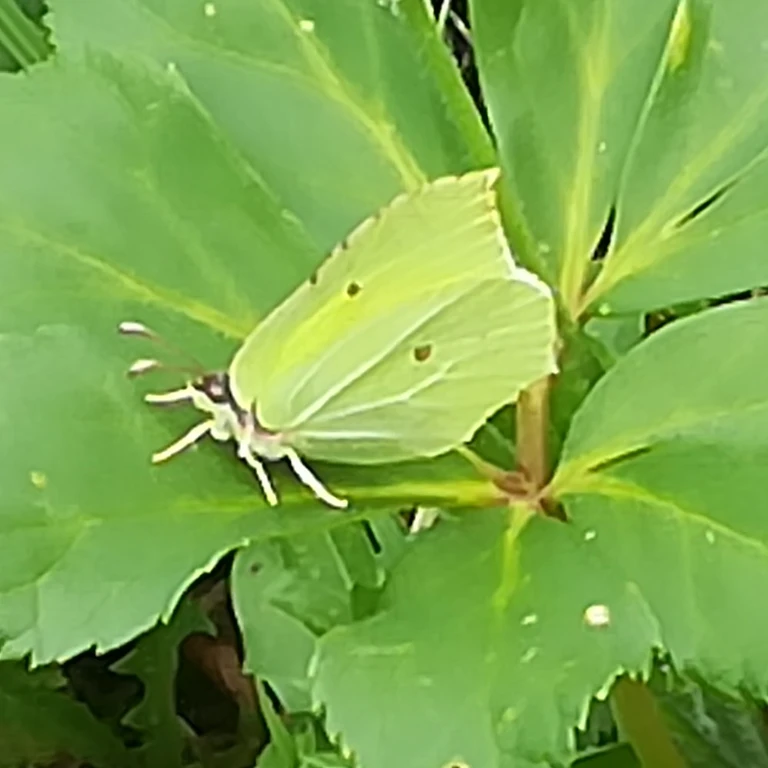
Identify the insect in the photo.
Gonepteryx rhamni
